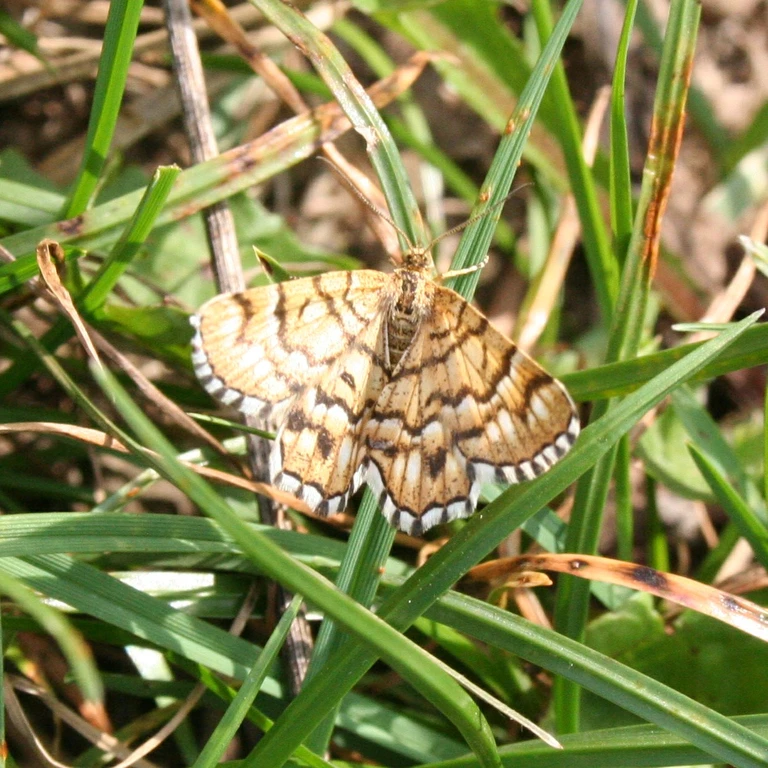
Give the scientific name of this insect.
Chiasmia clathrata
